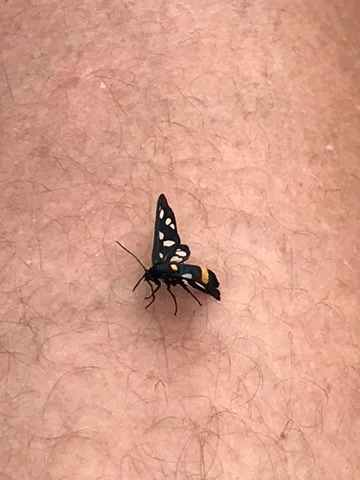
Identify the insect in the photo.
Amata phegea
